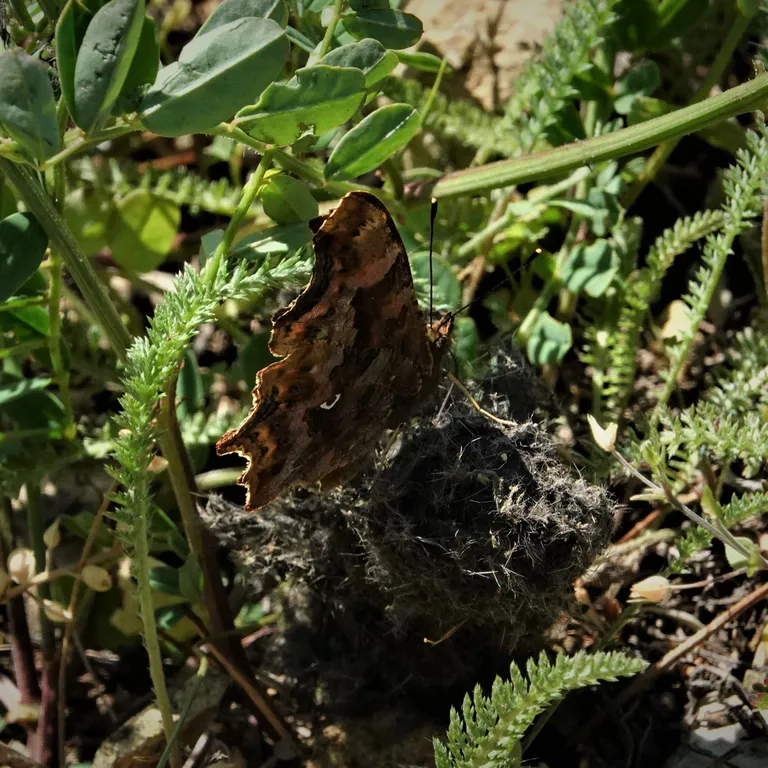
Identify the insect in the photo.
Polygonia c-album
